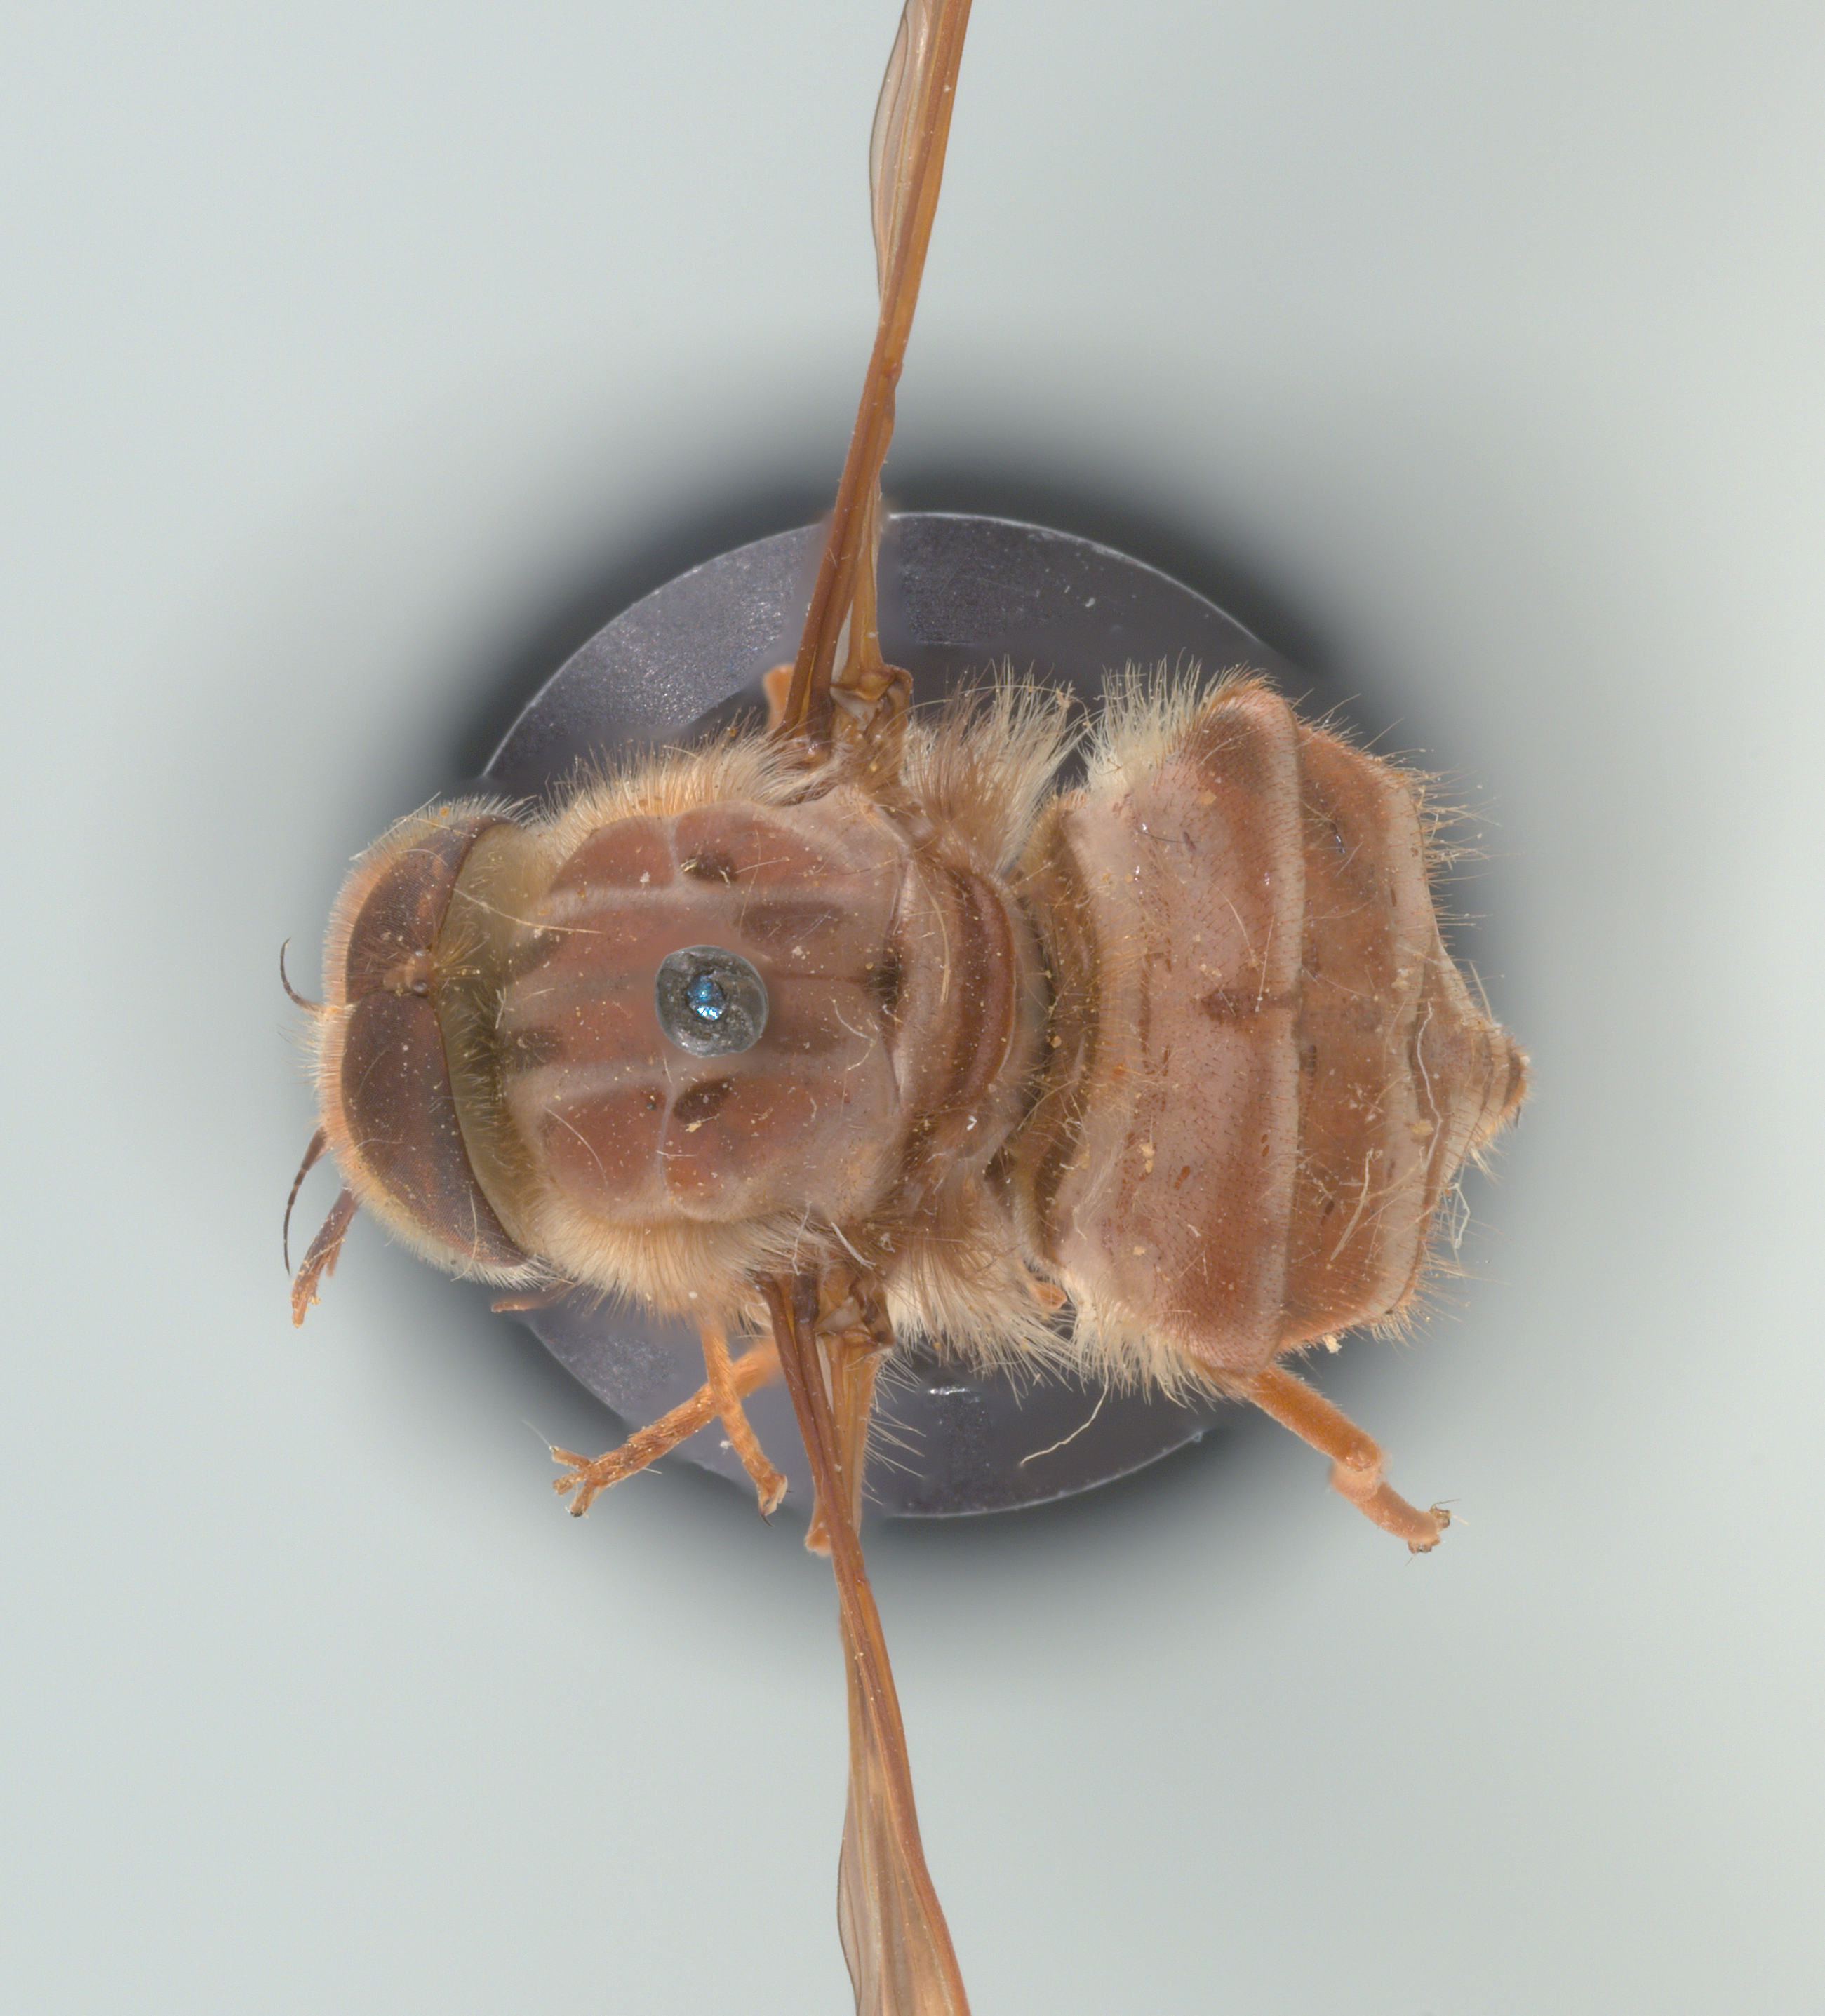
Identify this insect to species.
Hirmoneura nubipennis (also Trichophthalma nubipennis)
